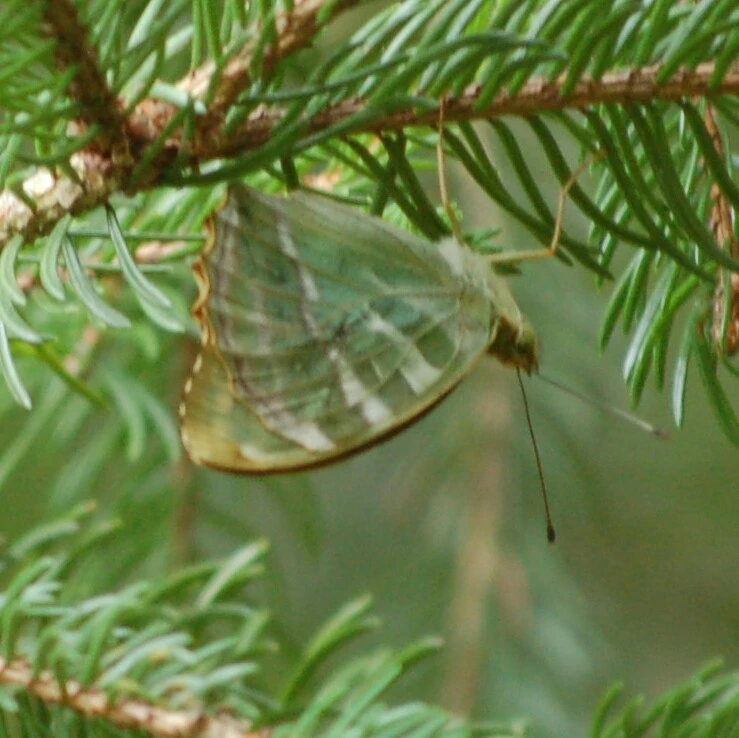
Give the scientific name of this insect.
Argynnis paphia
